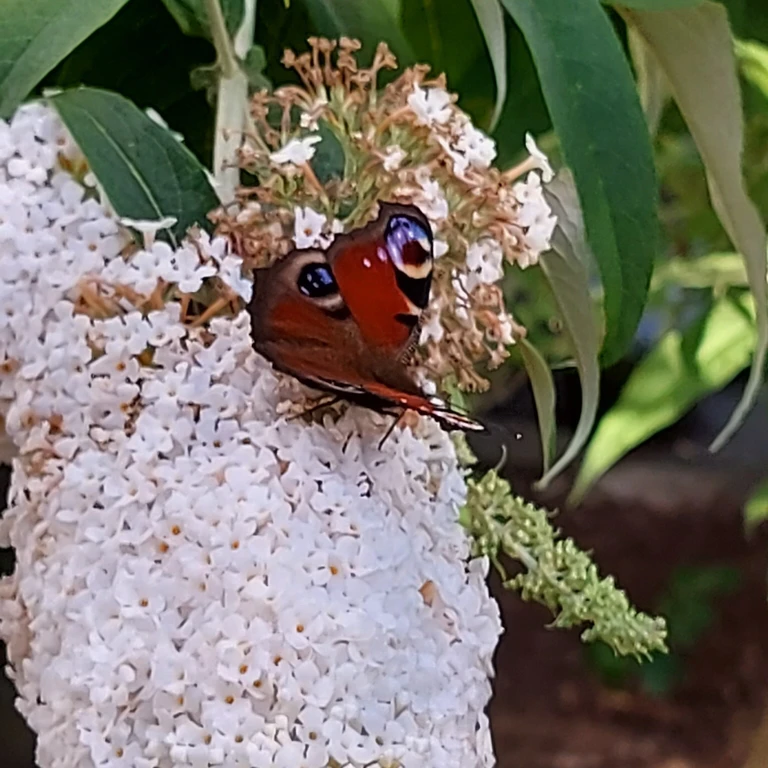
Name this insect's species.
Aglais io
